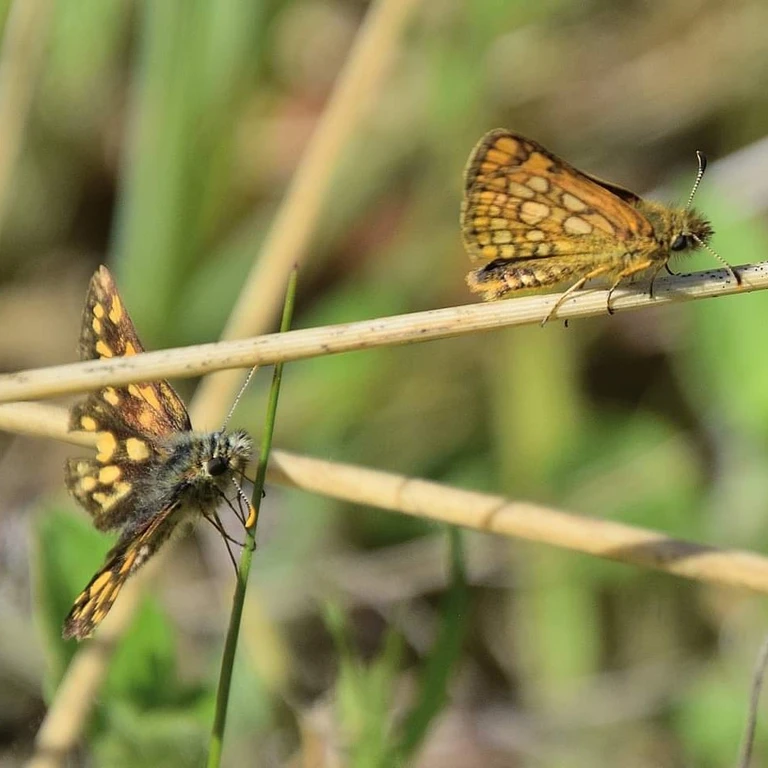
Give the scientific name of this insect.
Carterocephalus palaemon
